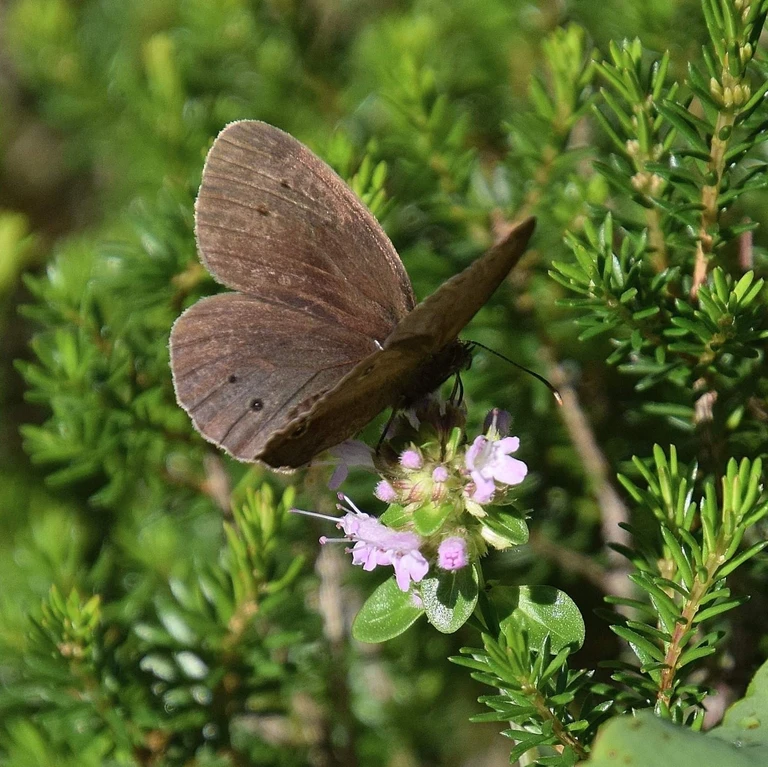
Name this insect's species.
Aphantopus hyperantus
